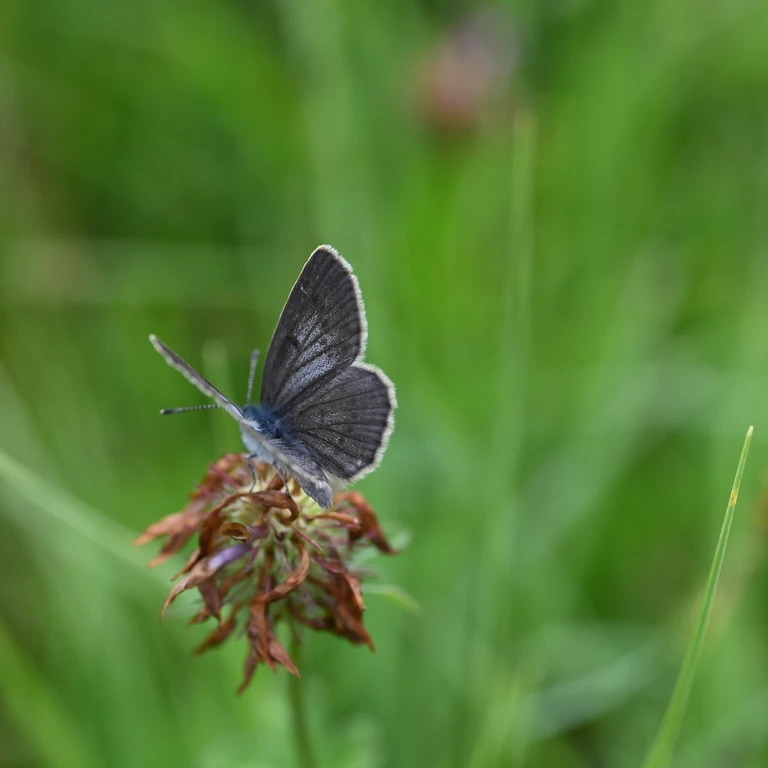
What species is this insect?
Phengaris teleius
